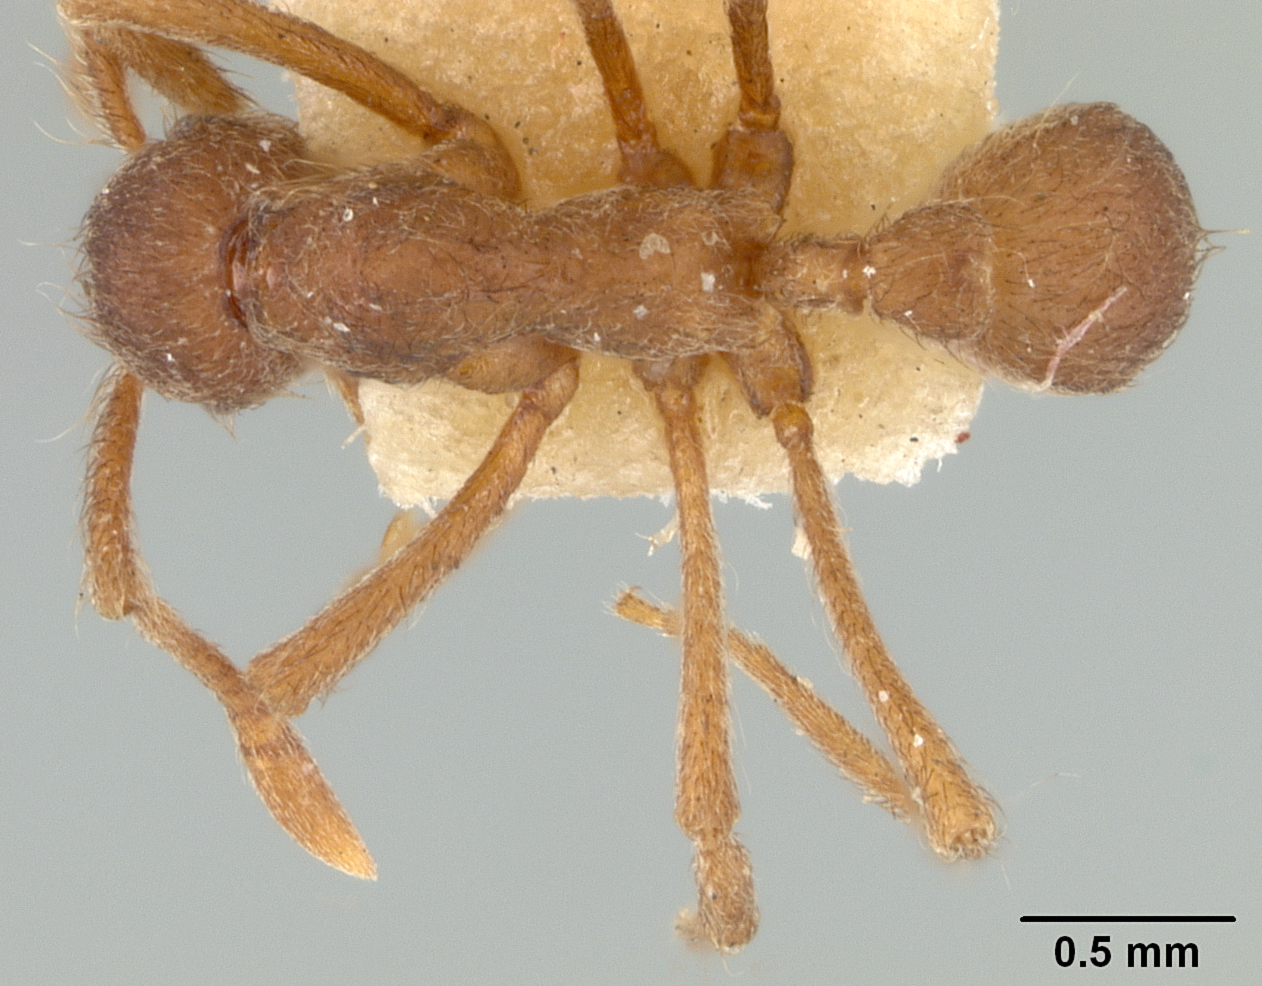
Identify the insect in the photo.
Apterostigma abdita
